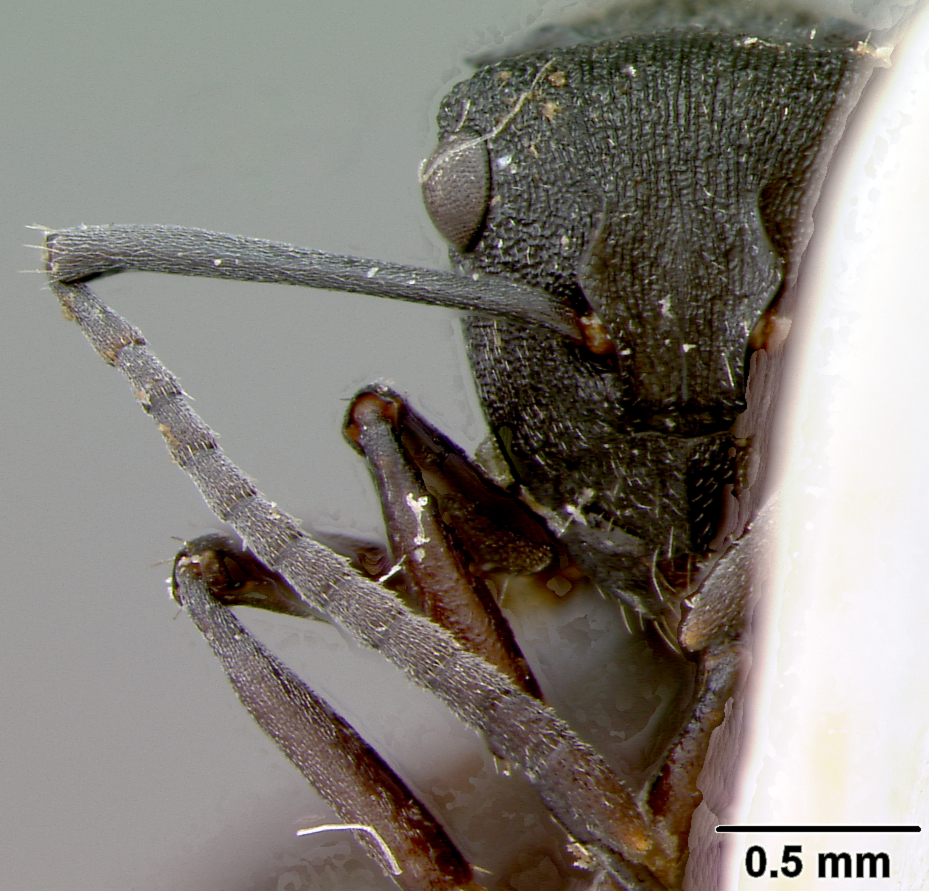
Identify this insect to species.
Polyrhachis anguliceps
